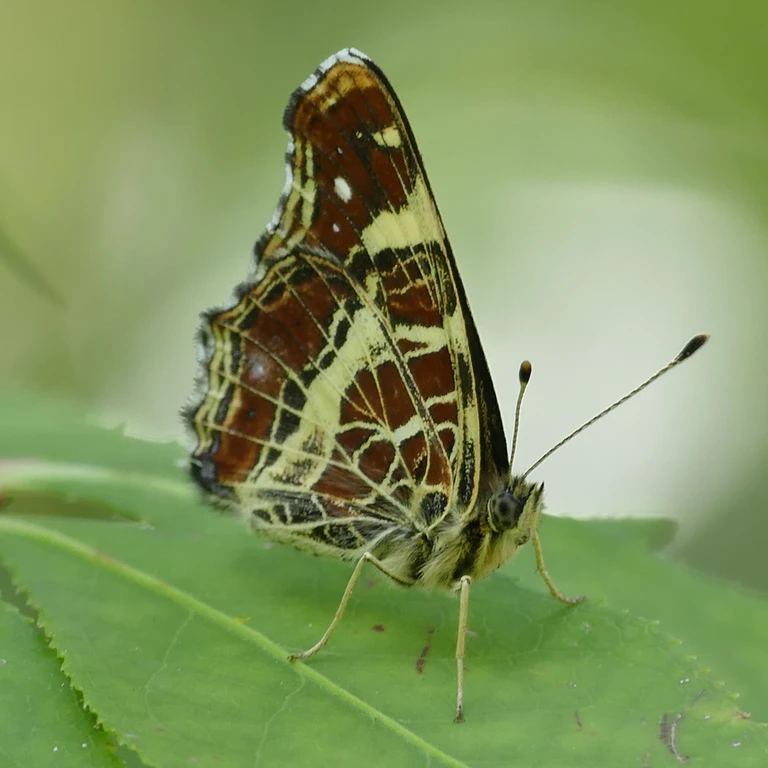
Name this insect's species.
Araschnia levana
